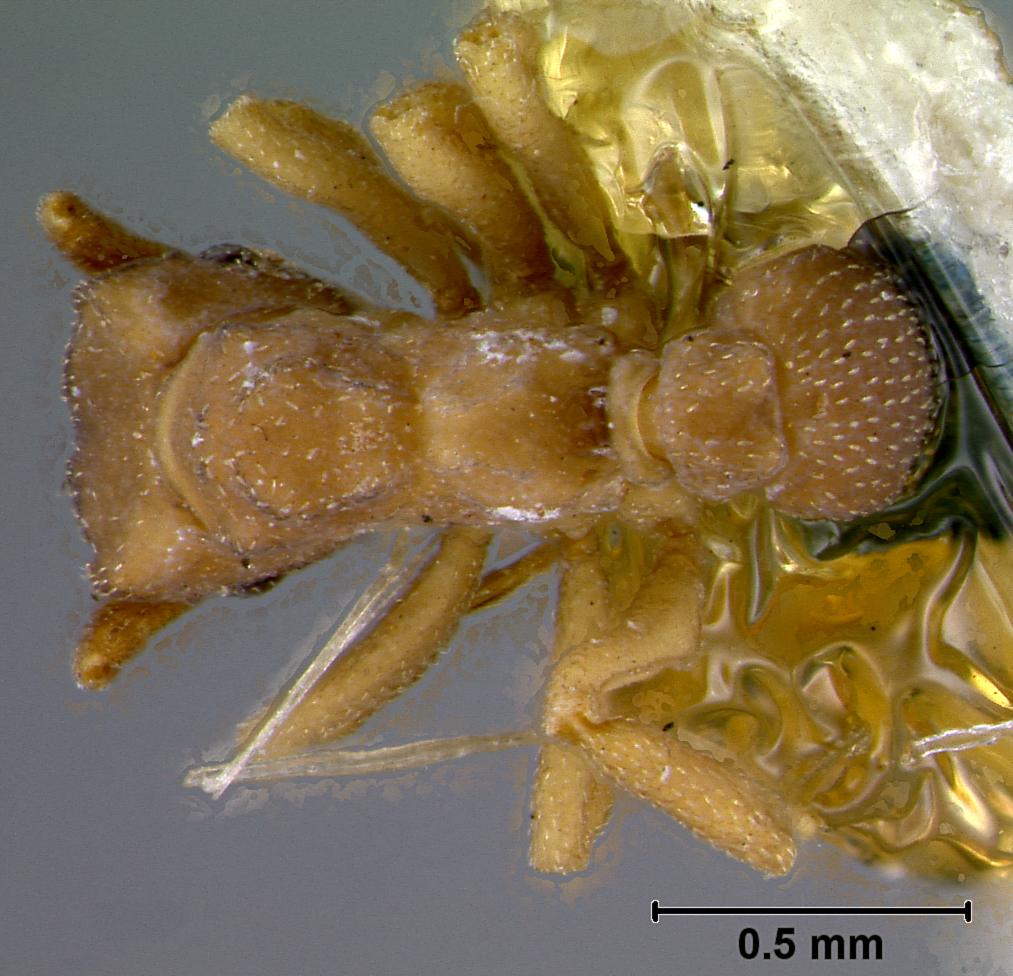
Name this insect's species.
Cyphomyrmex rimosus
